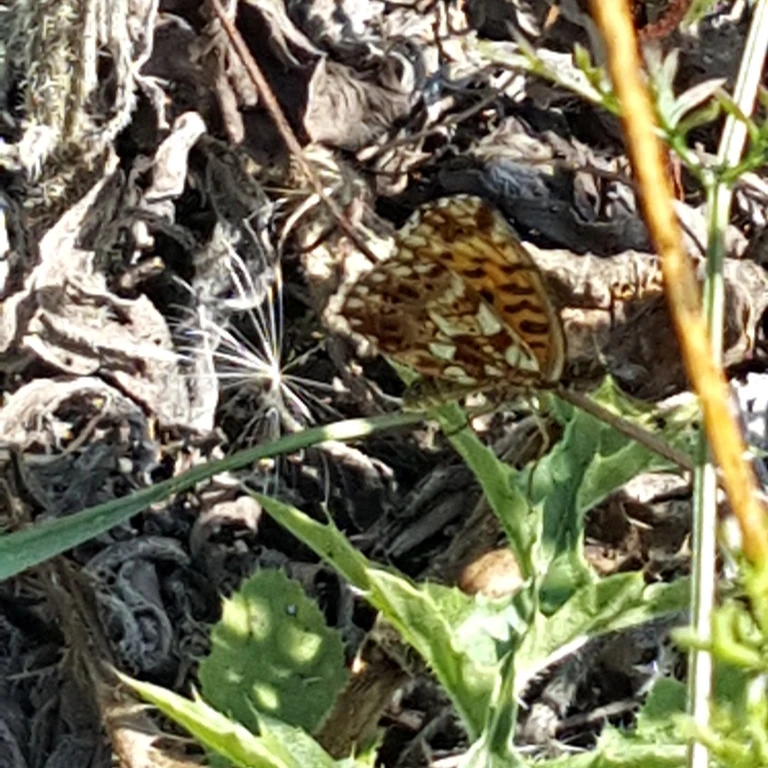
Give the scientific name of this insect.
Boloria dia
